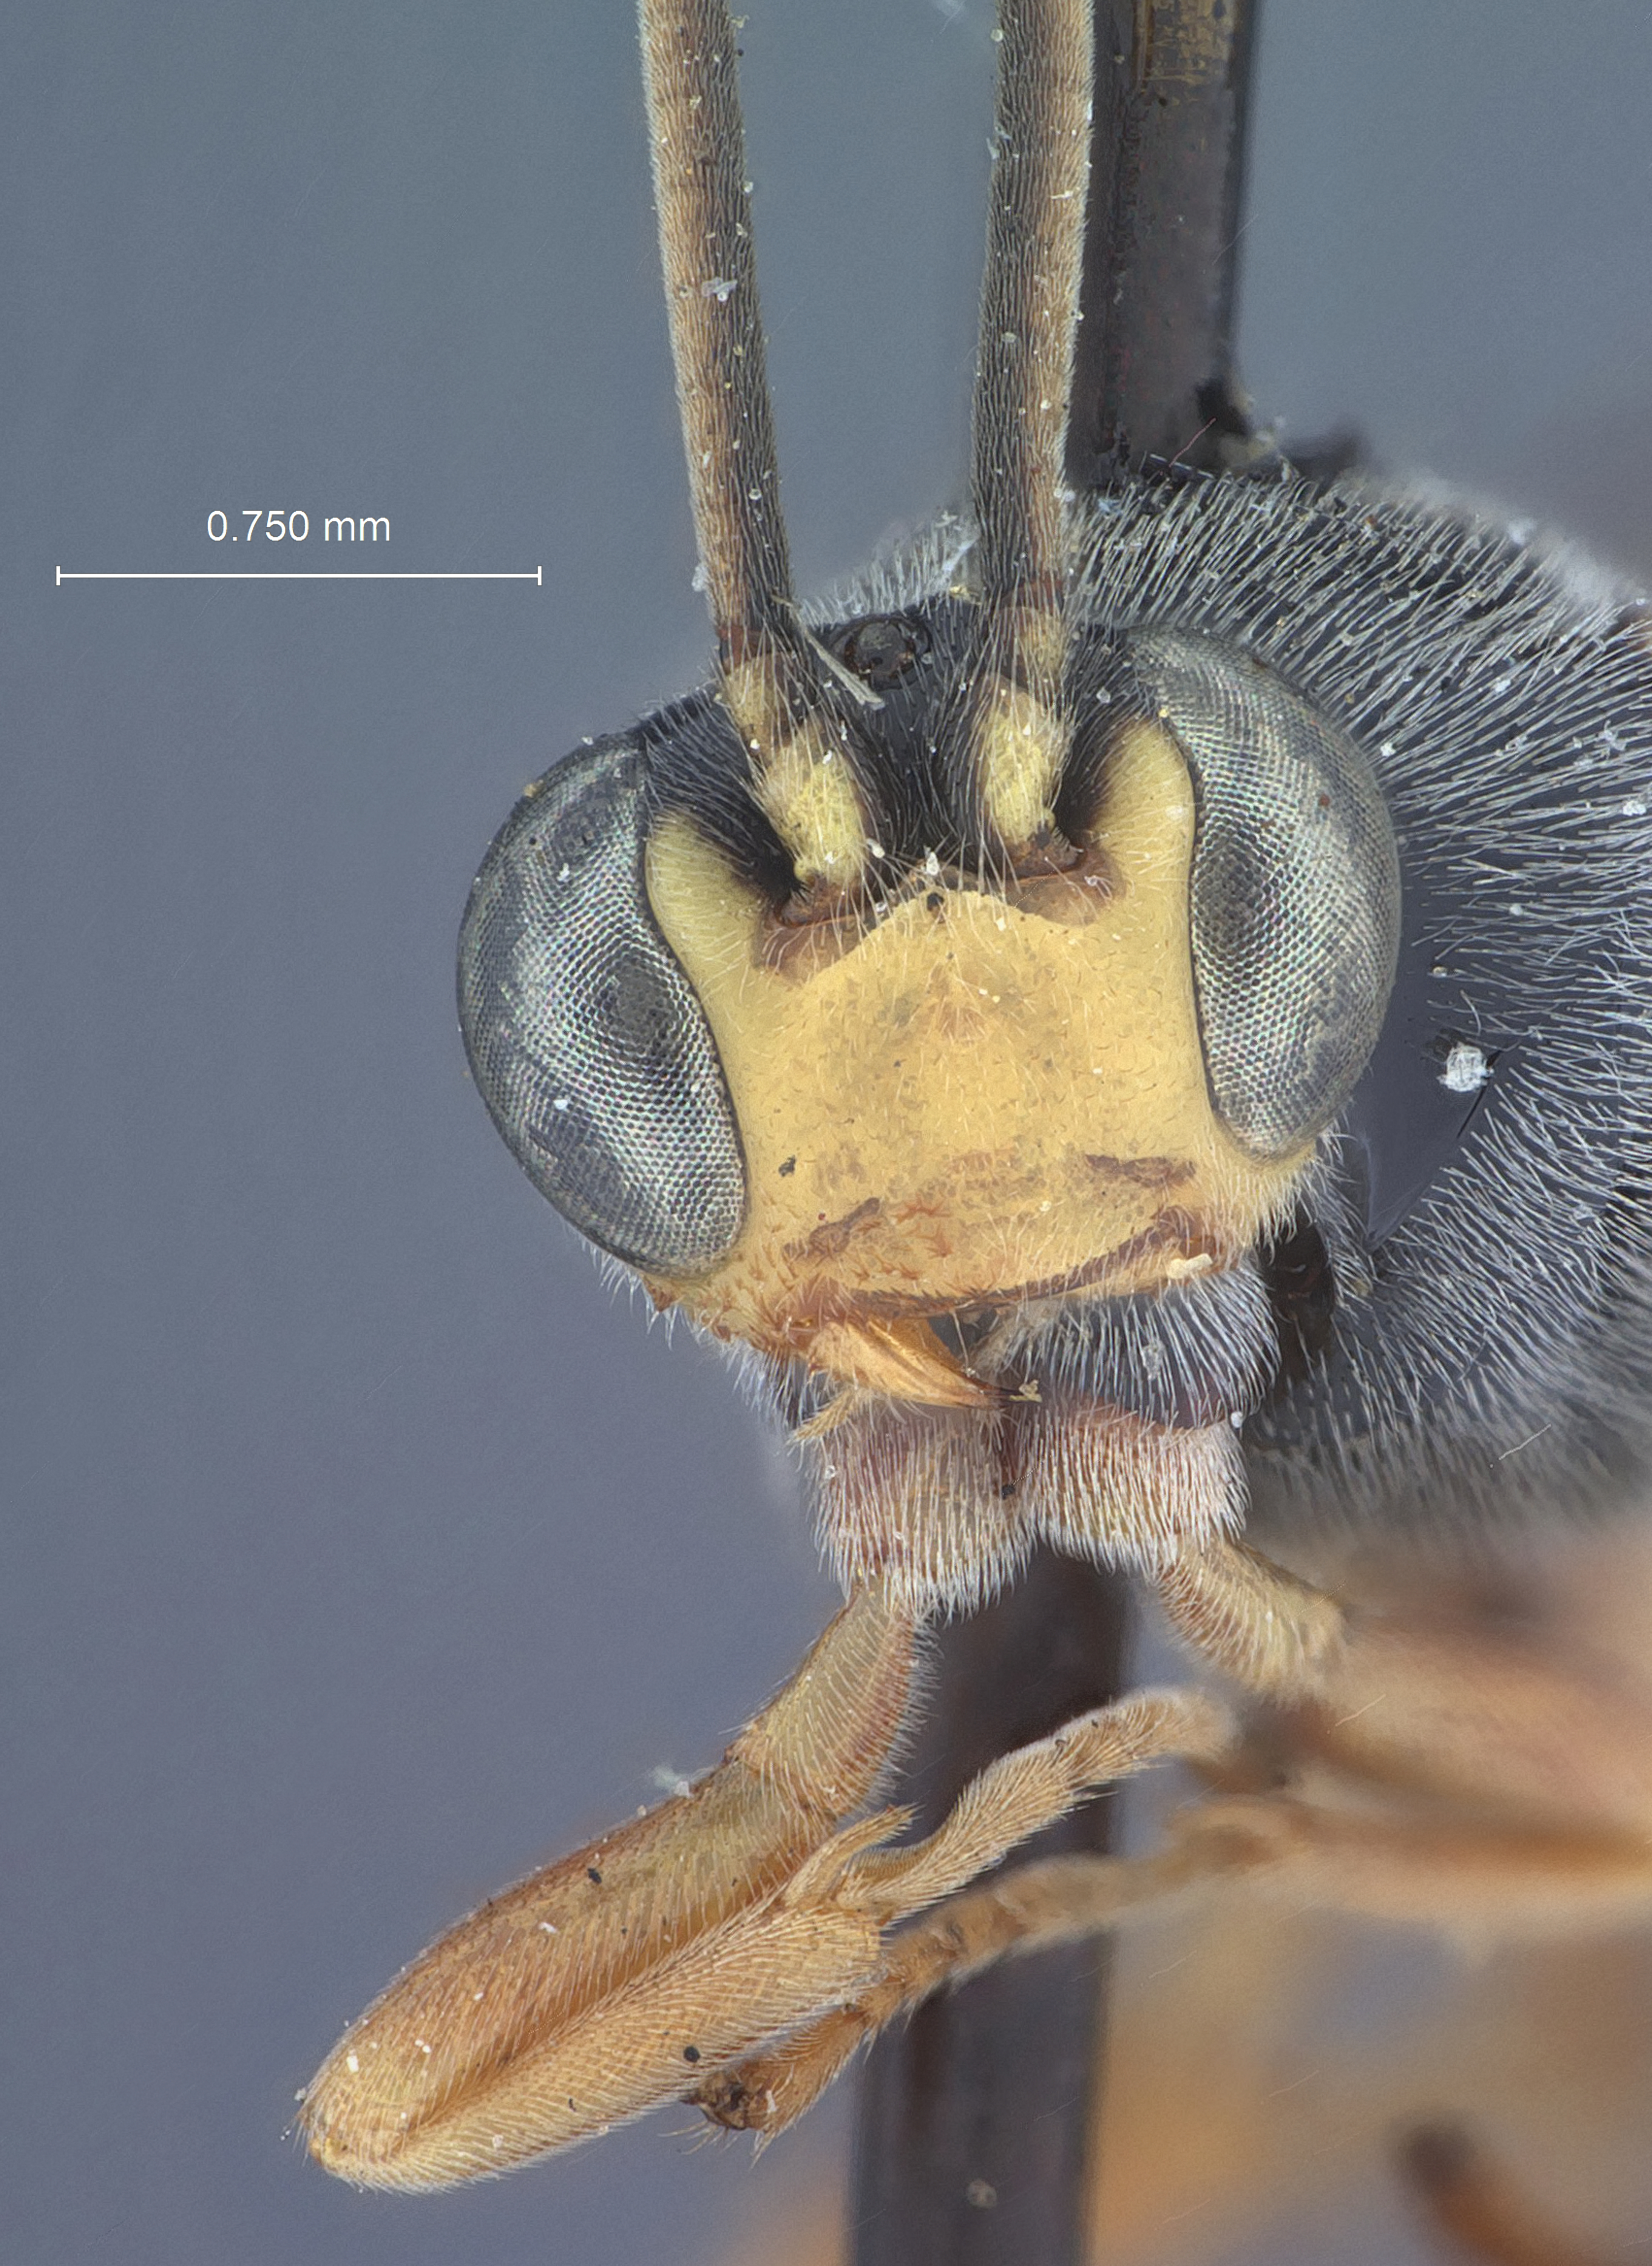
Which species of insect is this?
Trieces arcuatus
